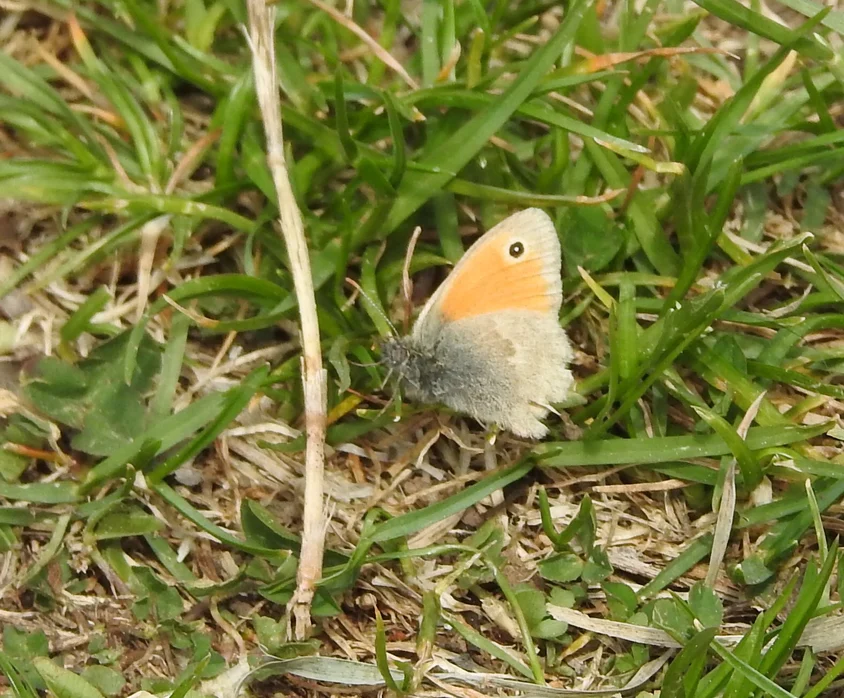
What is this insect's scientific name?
Coenonympha pamphilus
